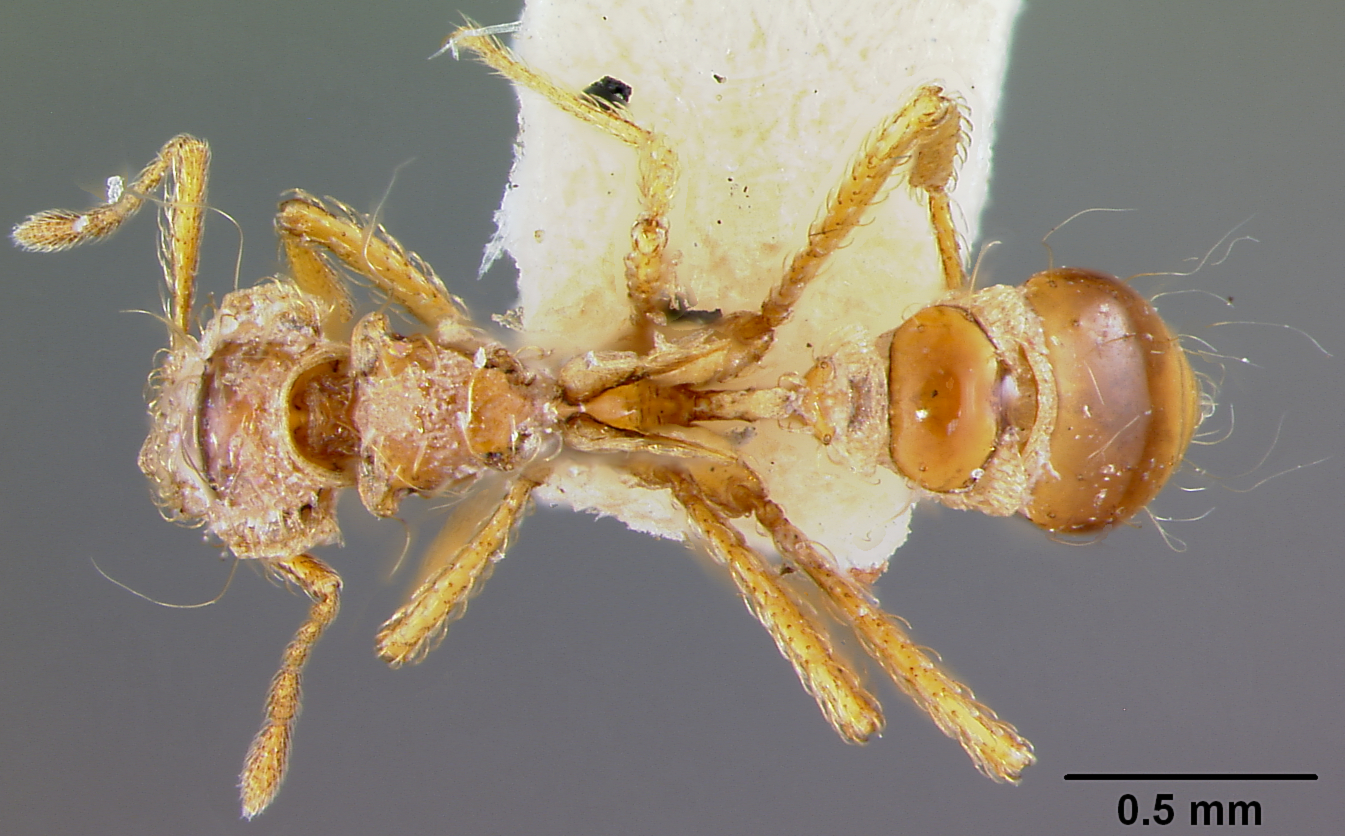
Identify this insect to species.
Strumigenys mirabilis
